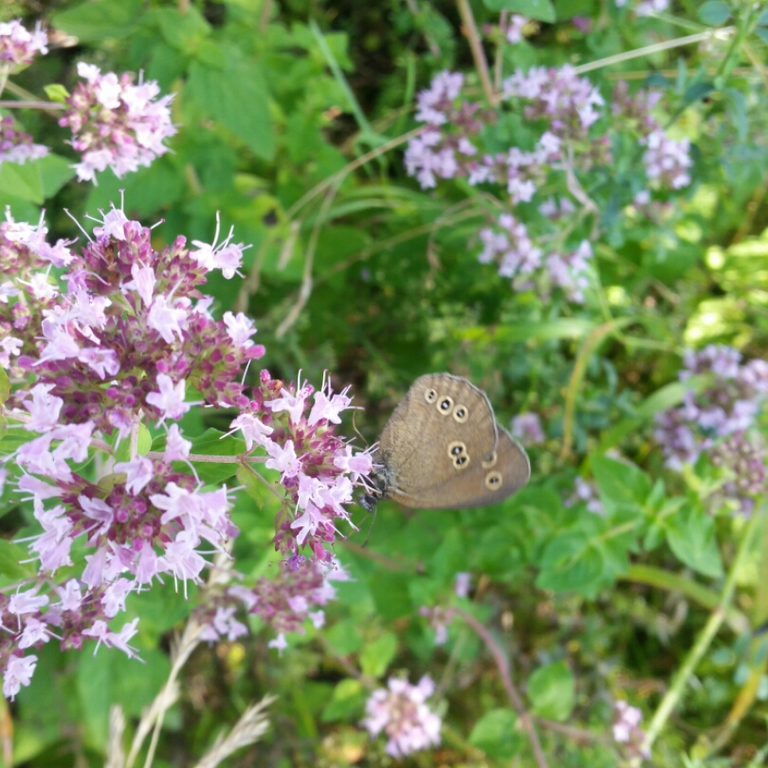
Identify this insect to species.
Aphantopus hyperantus
